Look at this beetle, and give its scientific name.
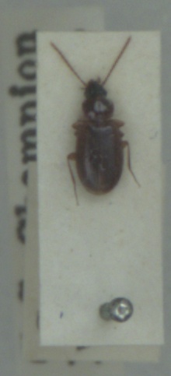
Trechus quadristriatus
